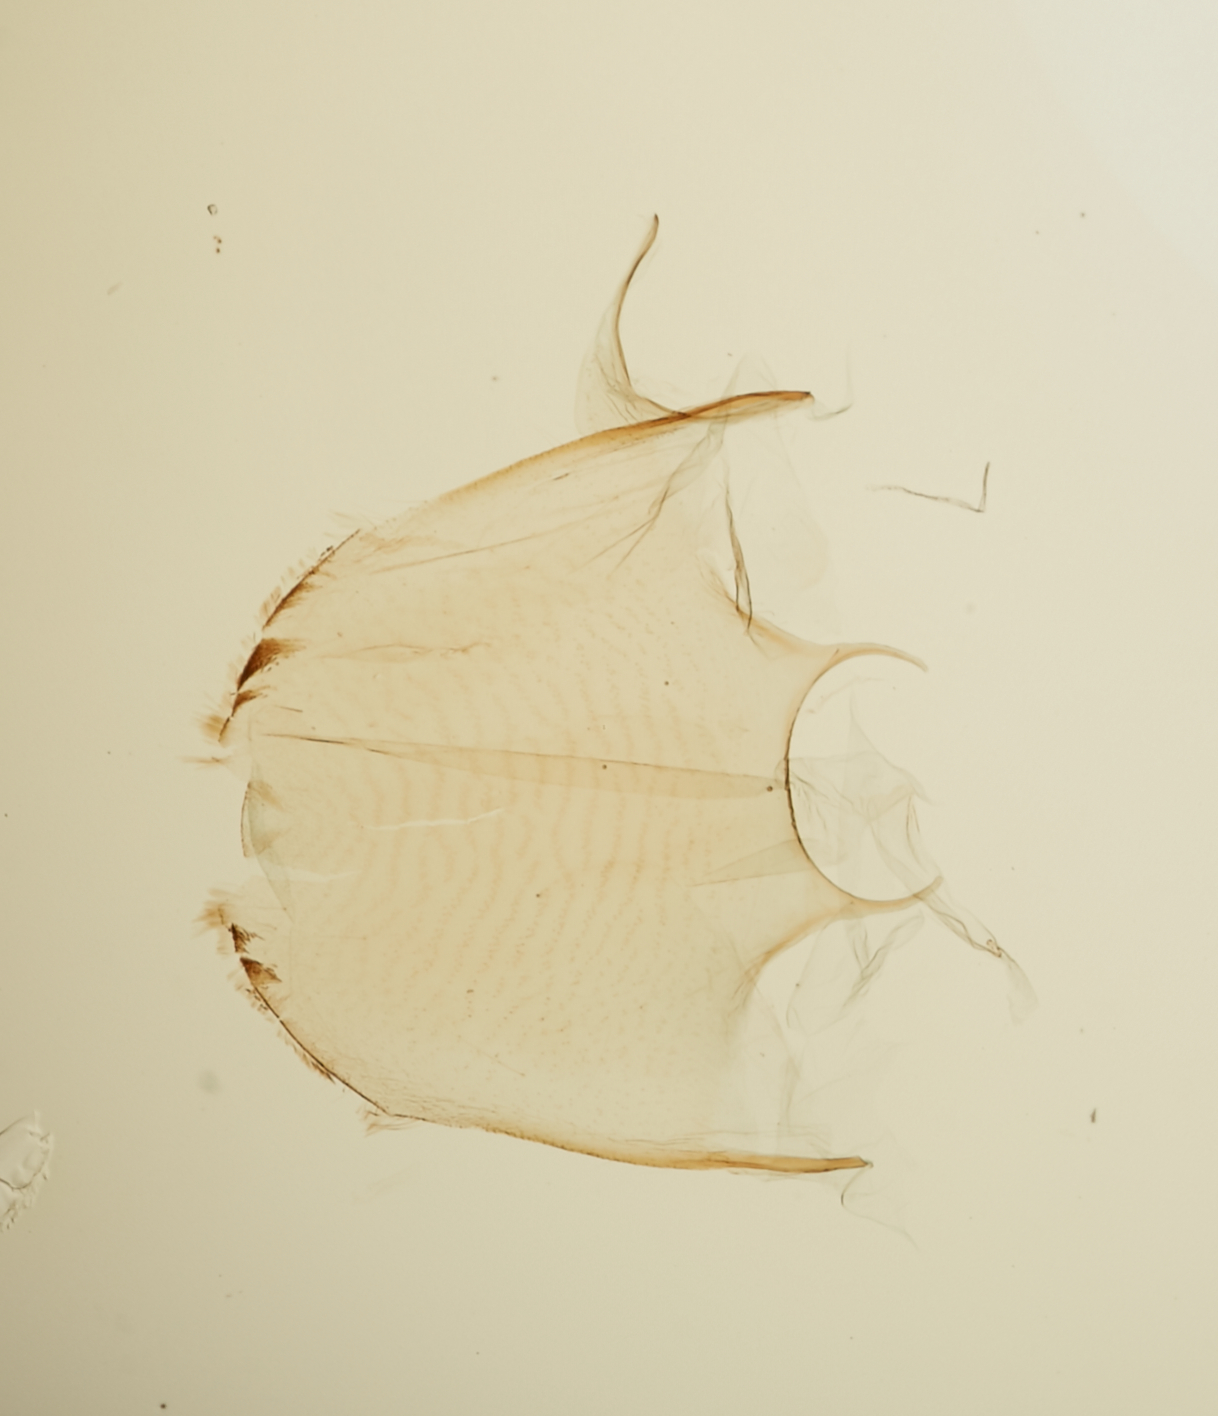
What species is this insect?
Chionodes irreptor
